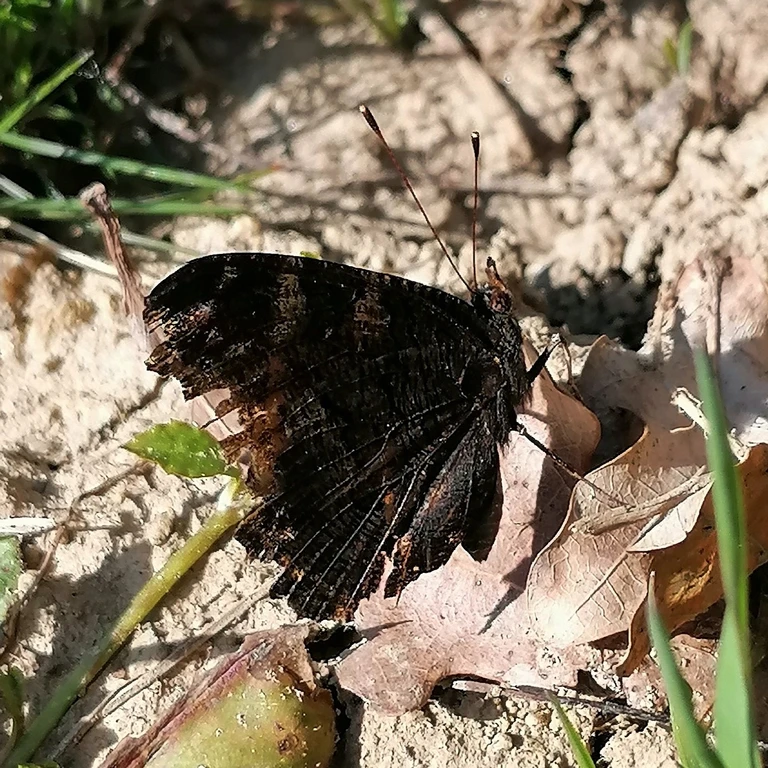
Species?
Aglais io
